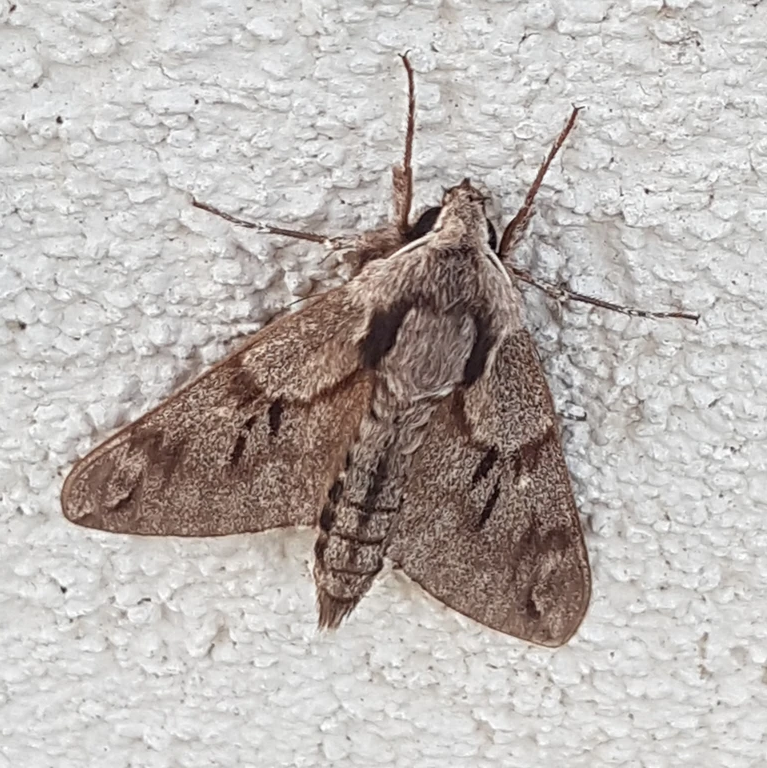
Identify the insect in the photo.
Sphinx pinastri
